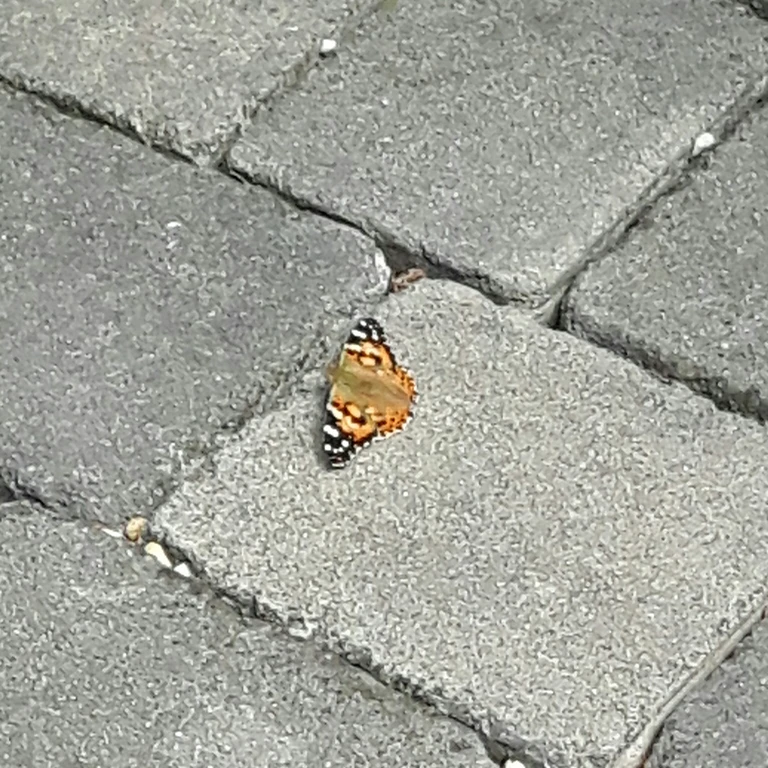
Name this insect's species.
Vanessa cardui
